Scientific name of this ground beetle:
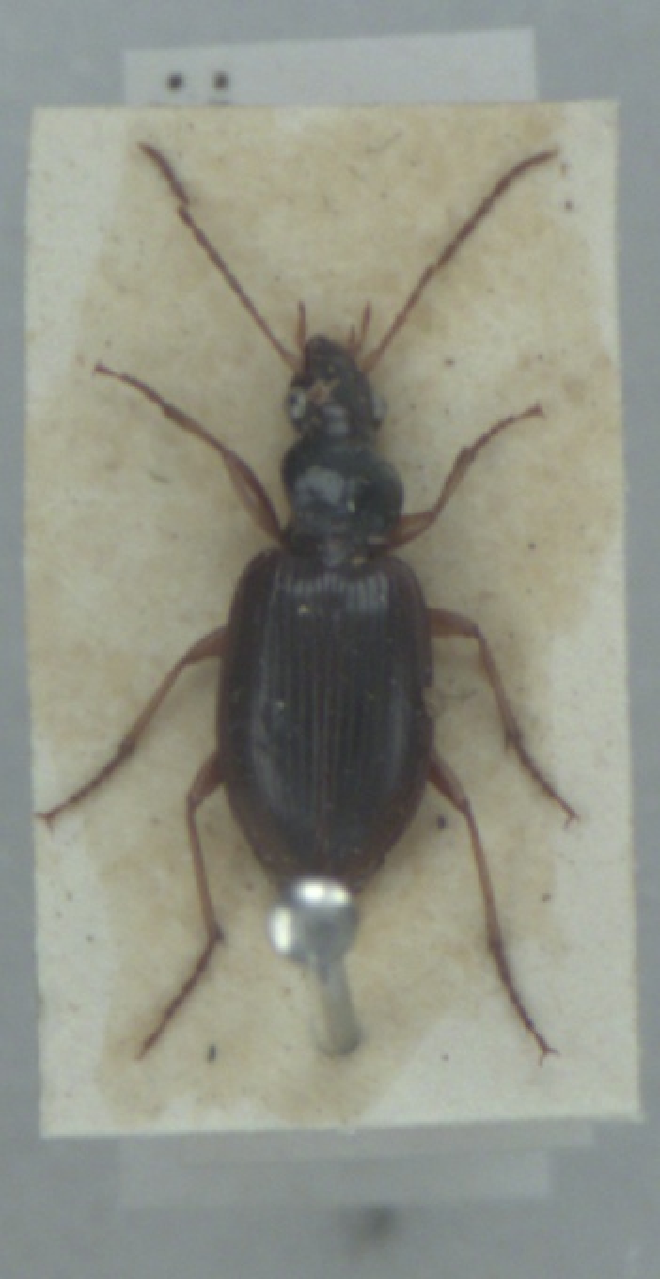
Paranchus albipes
